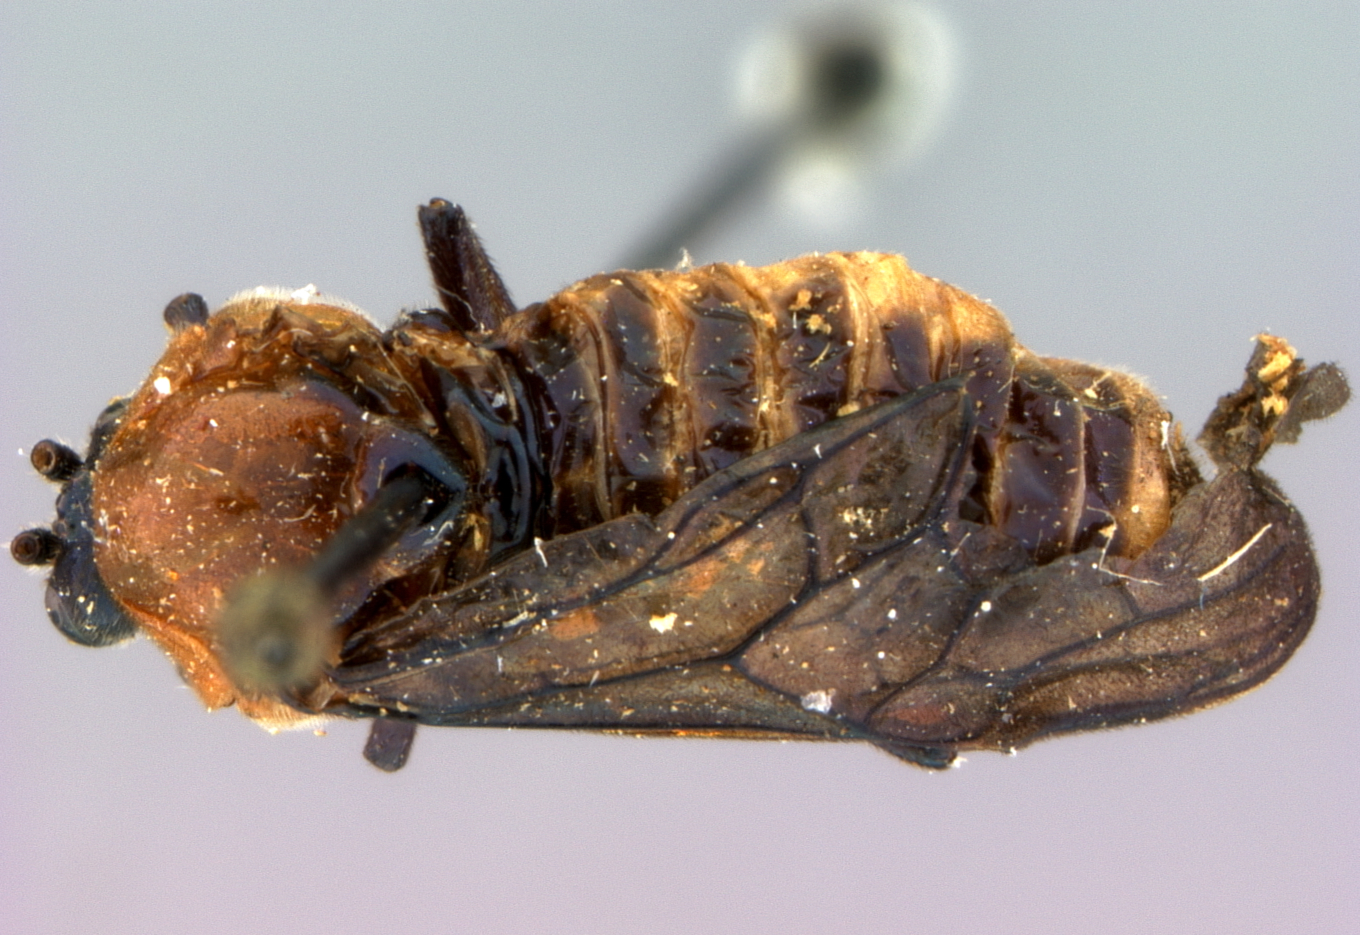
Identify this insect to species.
Tanyphatnidea microcephala
